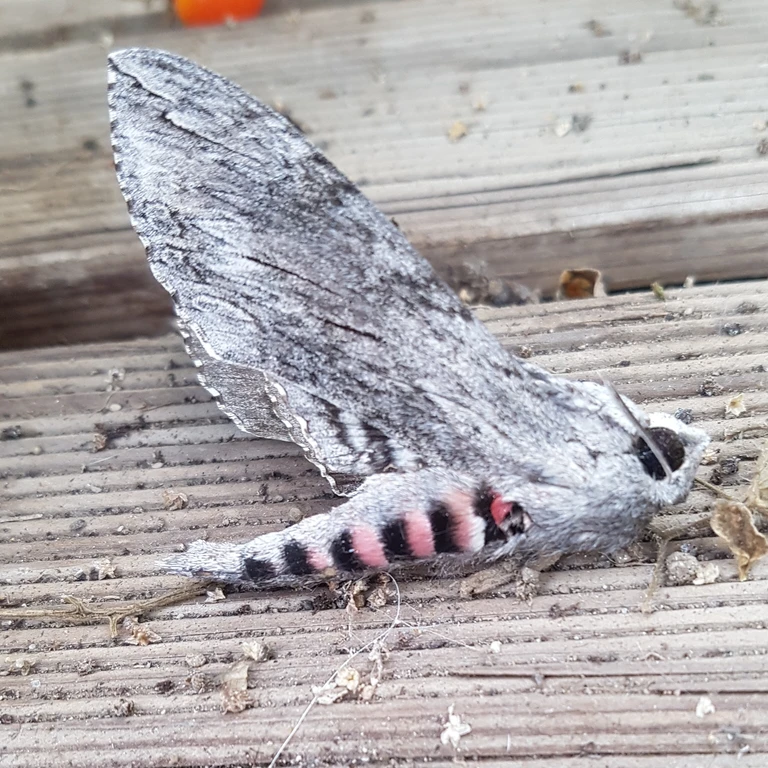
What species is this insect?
Agrius convolvuli
